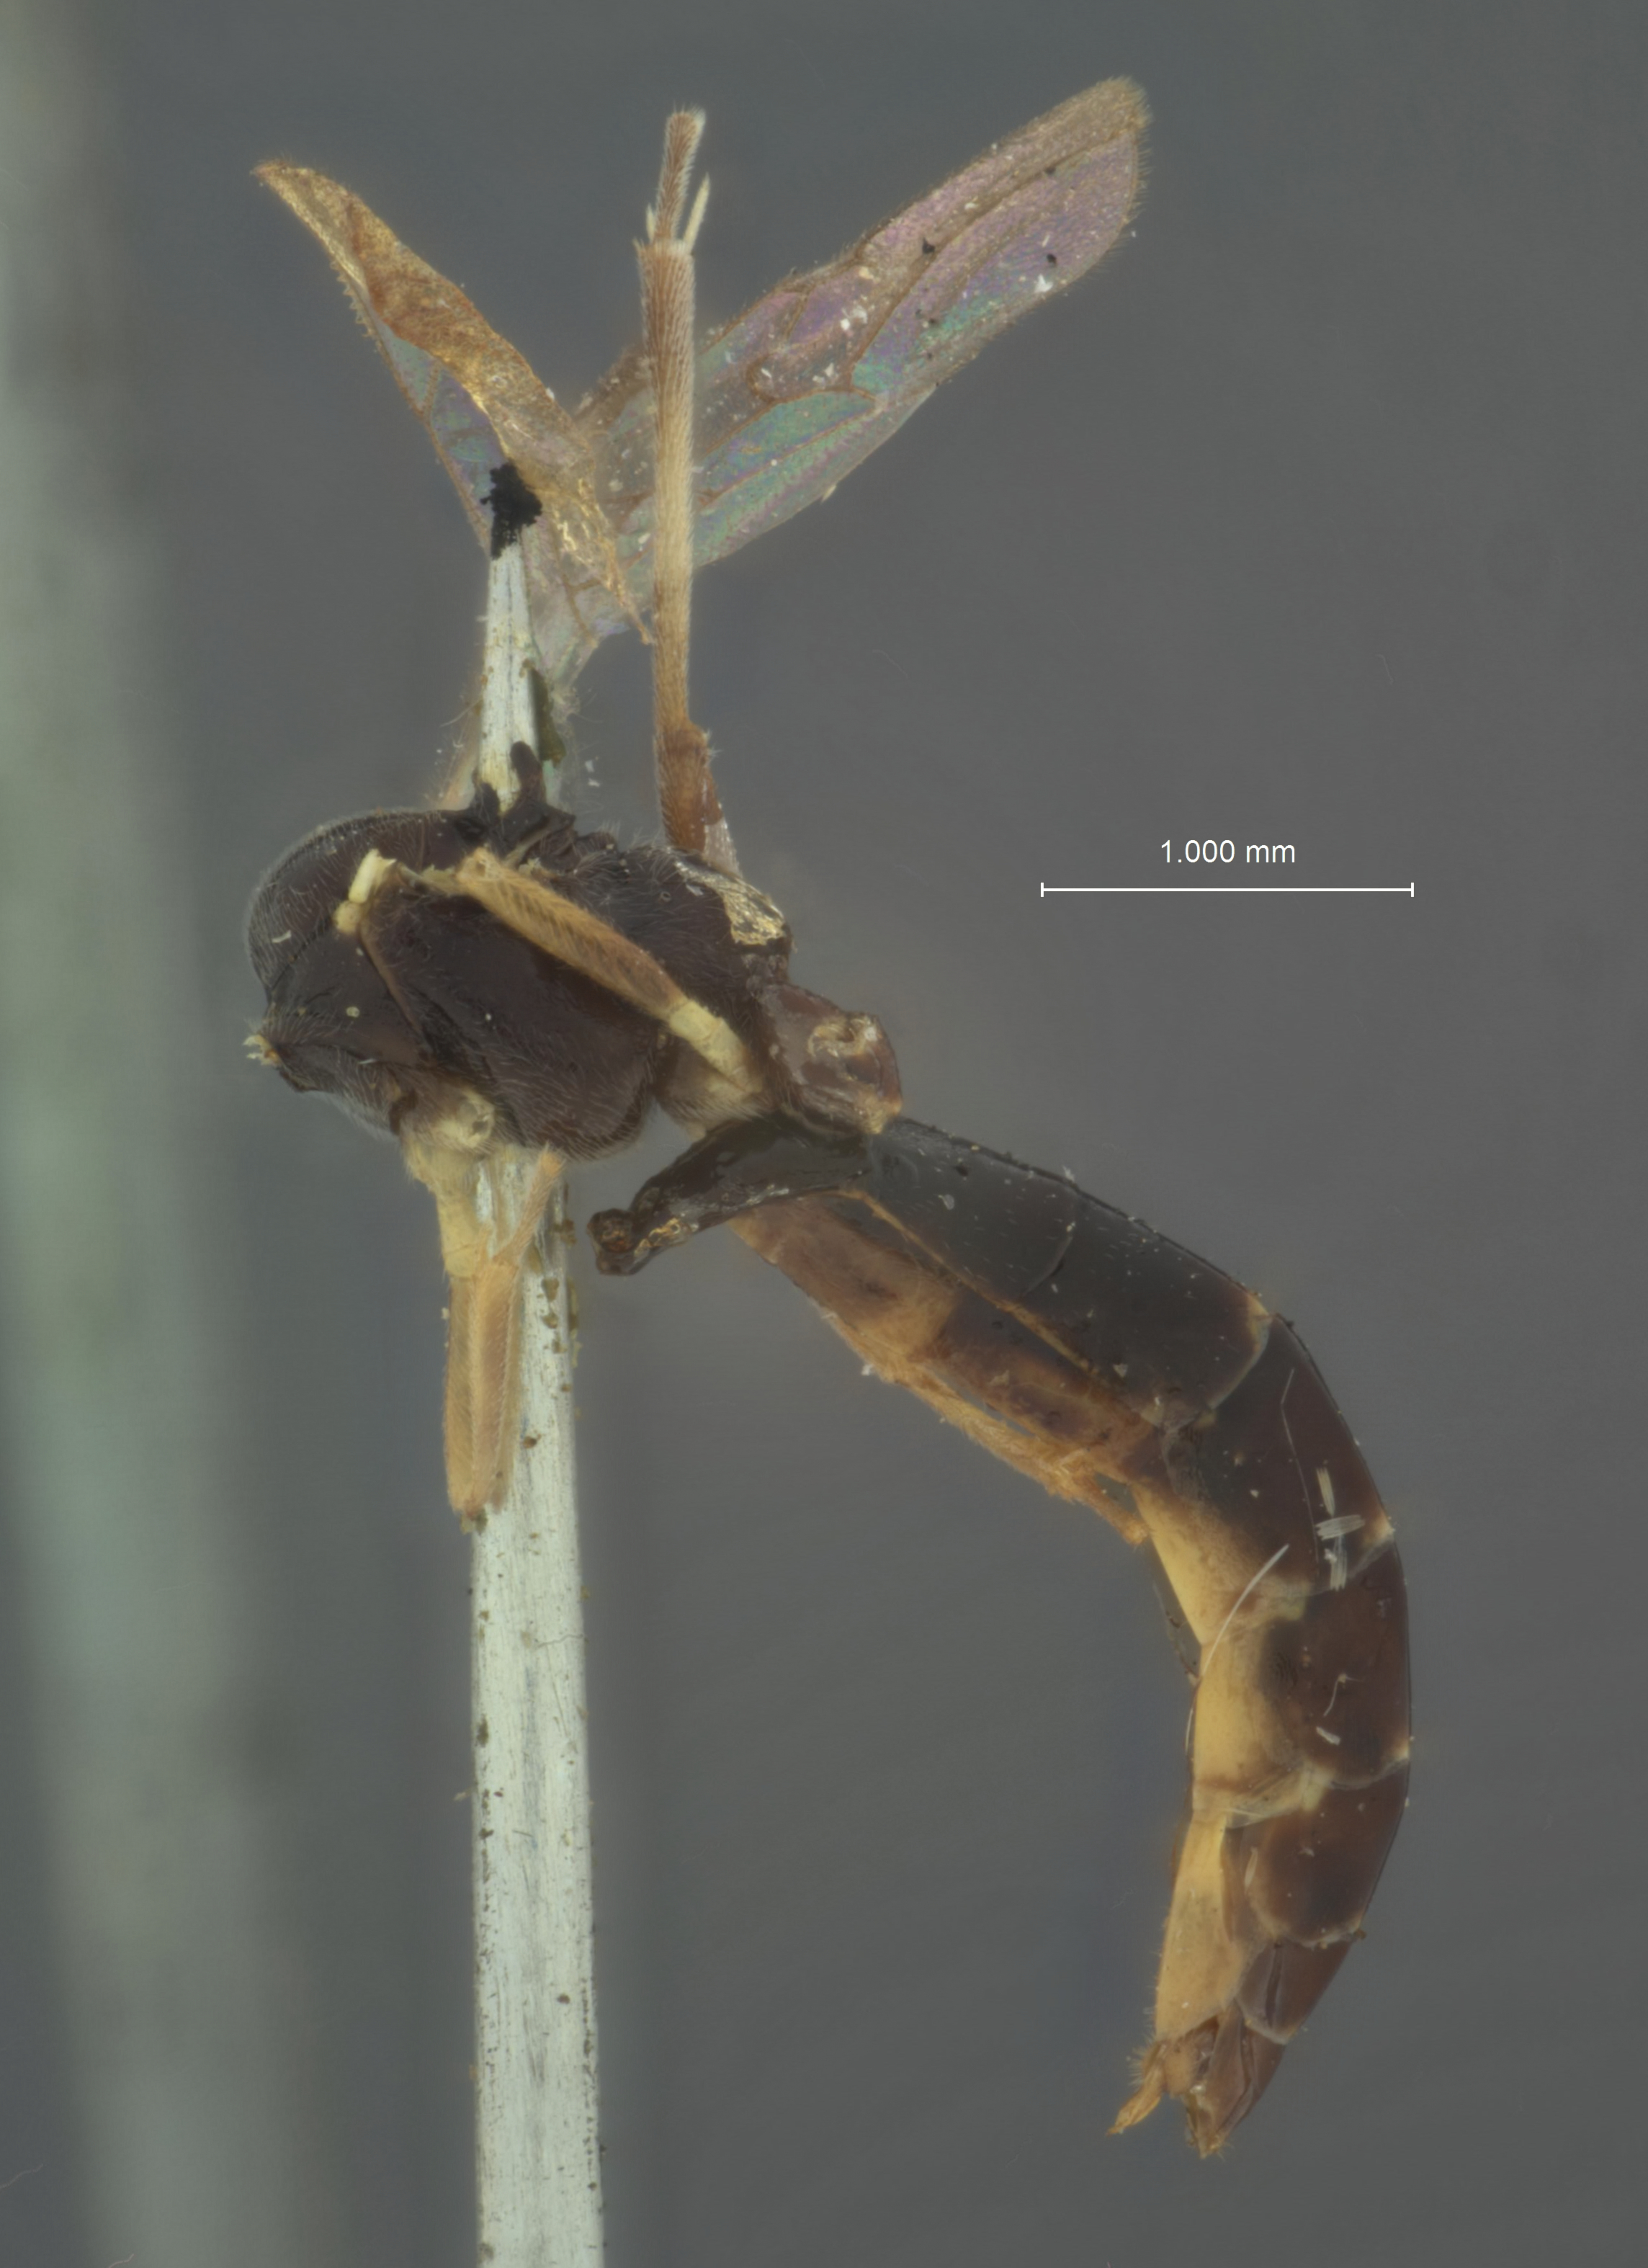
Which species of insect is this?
Exolytus clypeatus
